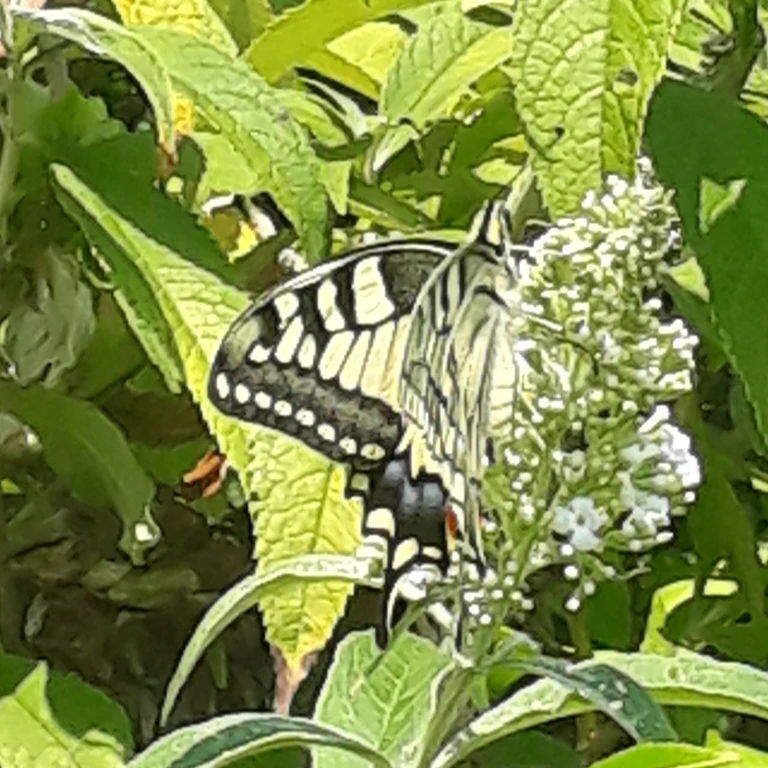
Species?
Papilio machaon
